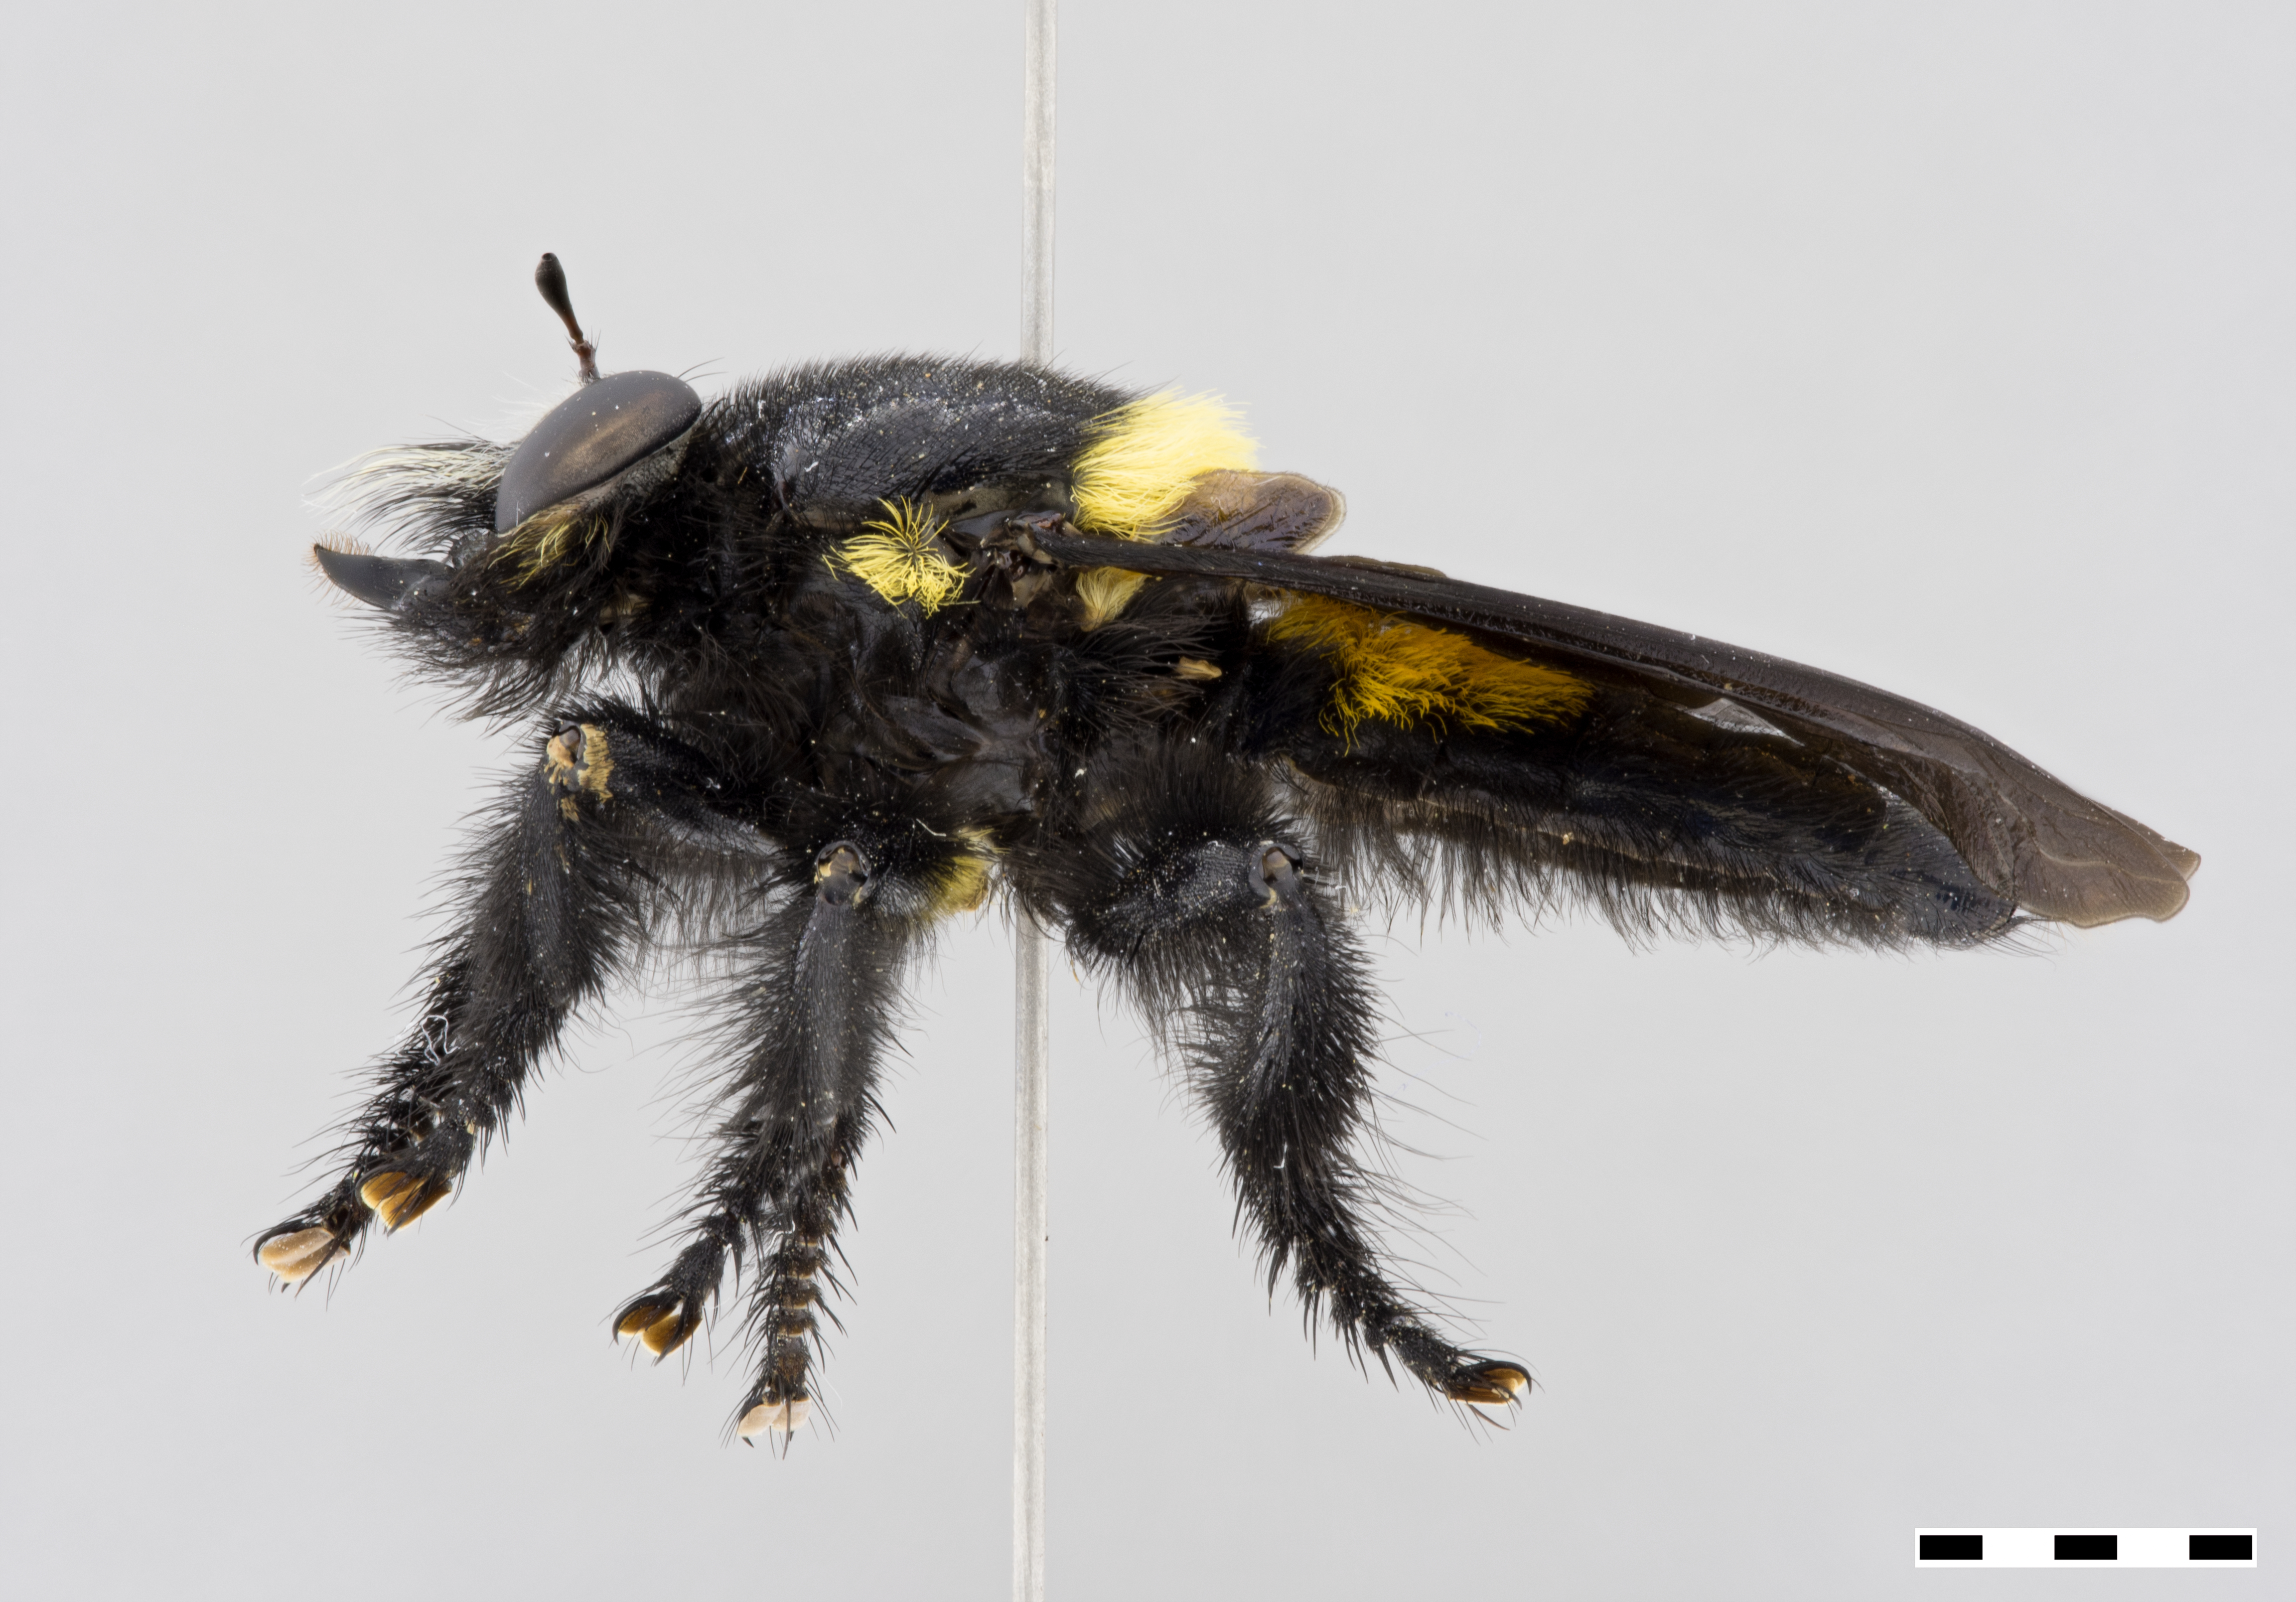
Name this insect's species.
Hyperechia nigripennis
